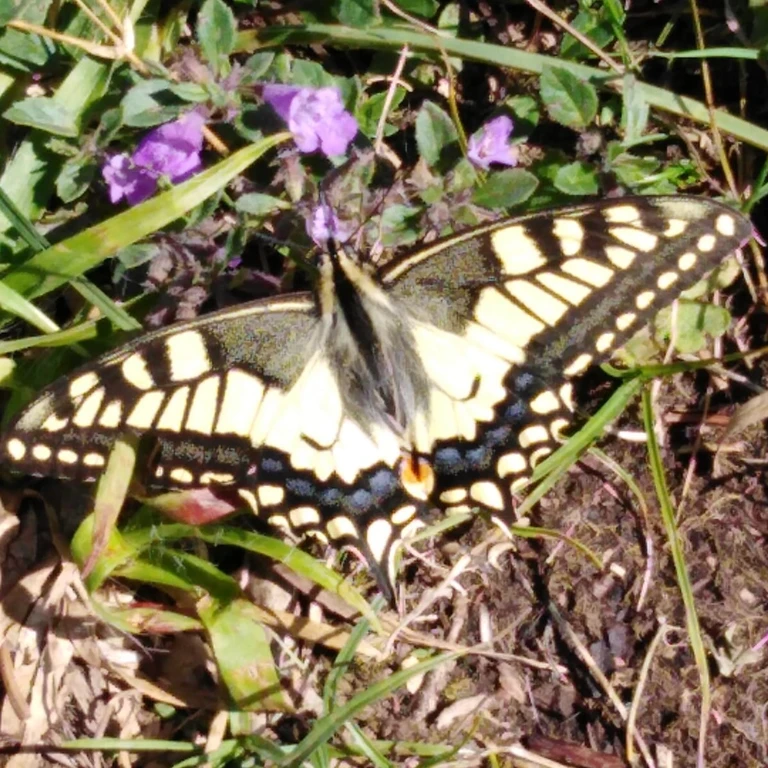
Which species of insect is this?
Papilio machaon
